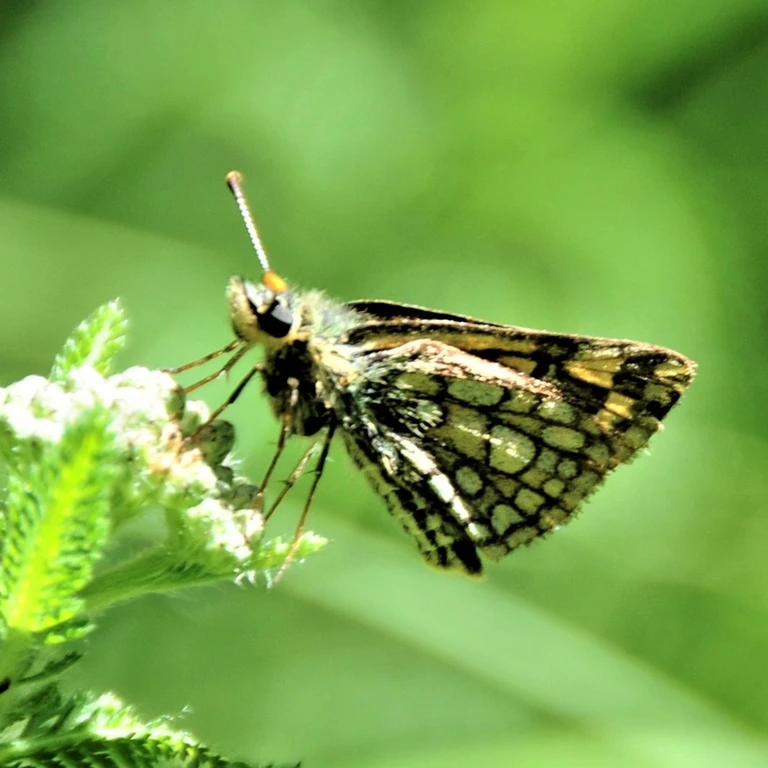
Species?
Carterocephalus palaemon
